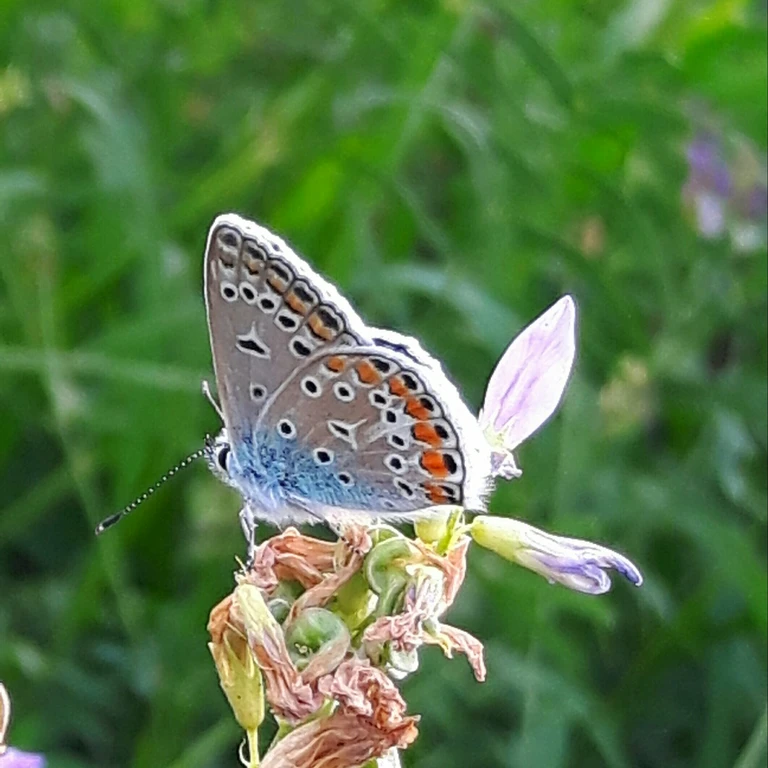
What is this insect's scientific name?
Polyommatus icarus
